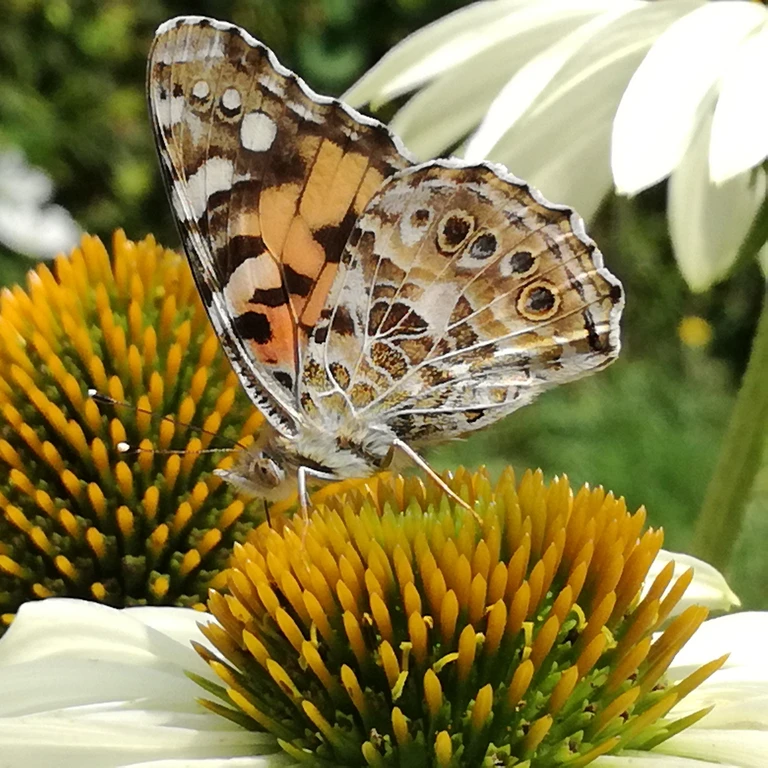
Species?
Vanessa cardui
